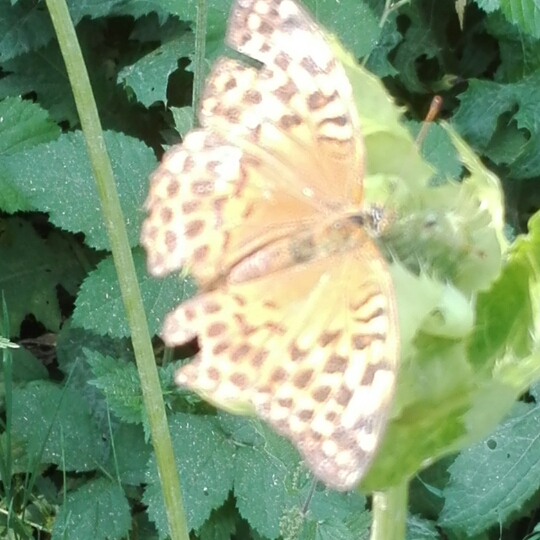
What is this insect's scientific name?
Argynnis paphia
